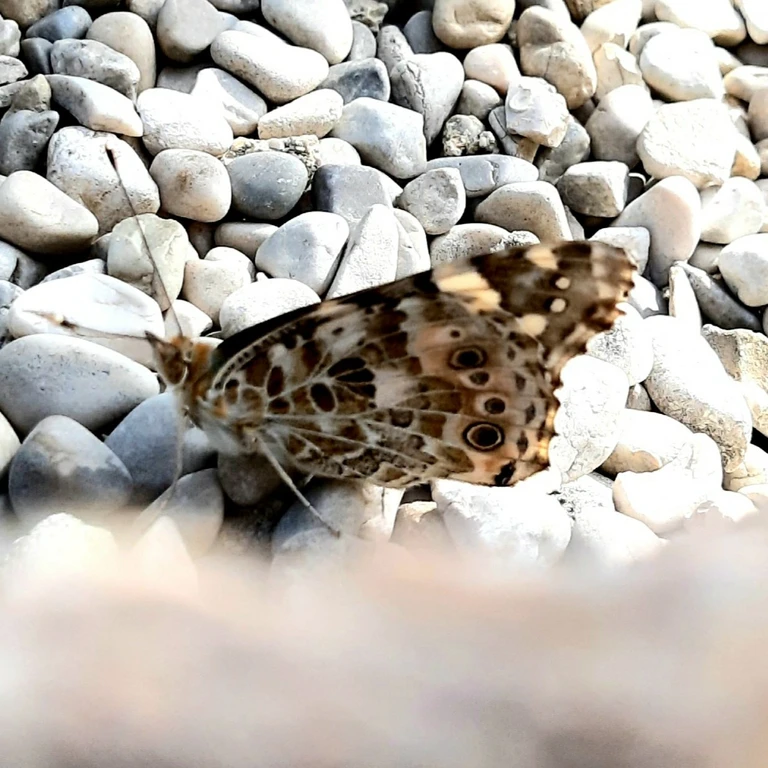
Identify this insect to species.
Vanessa cardui
